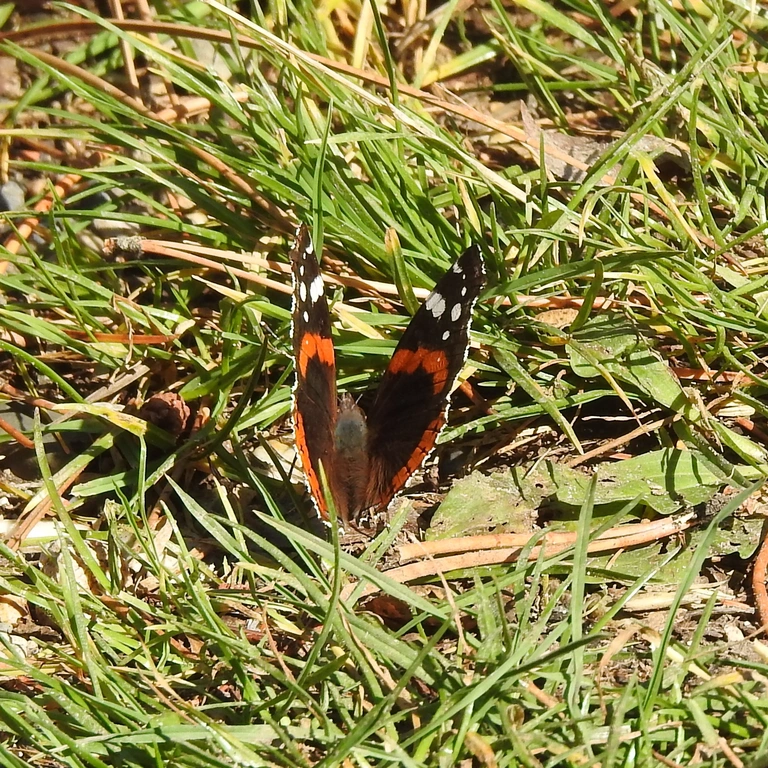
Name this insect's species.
Vanessa atalanta
